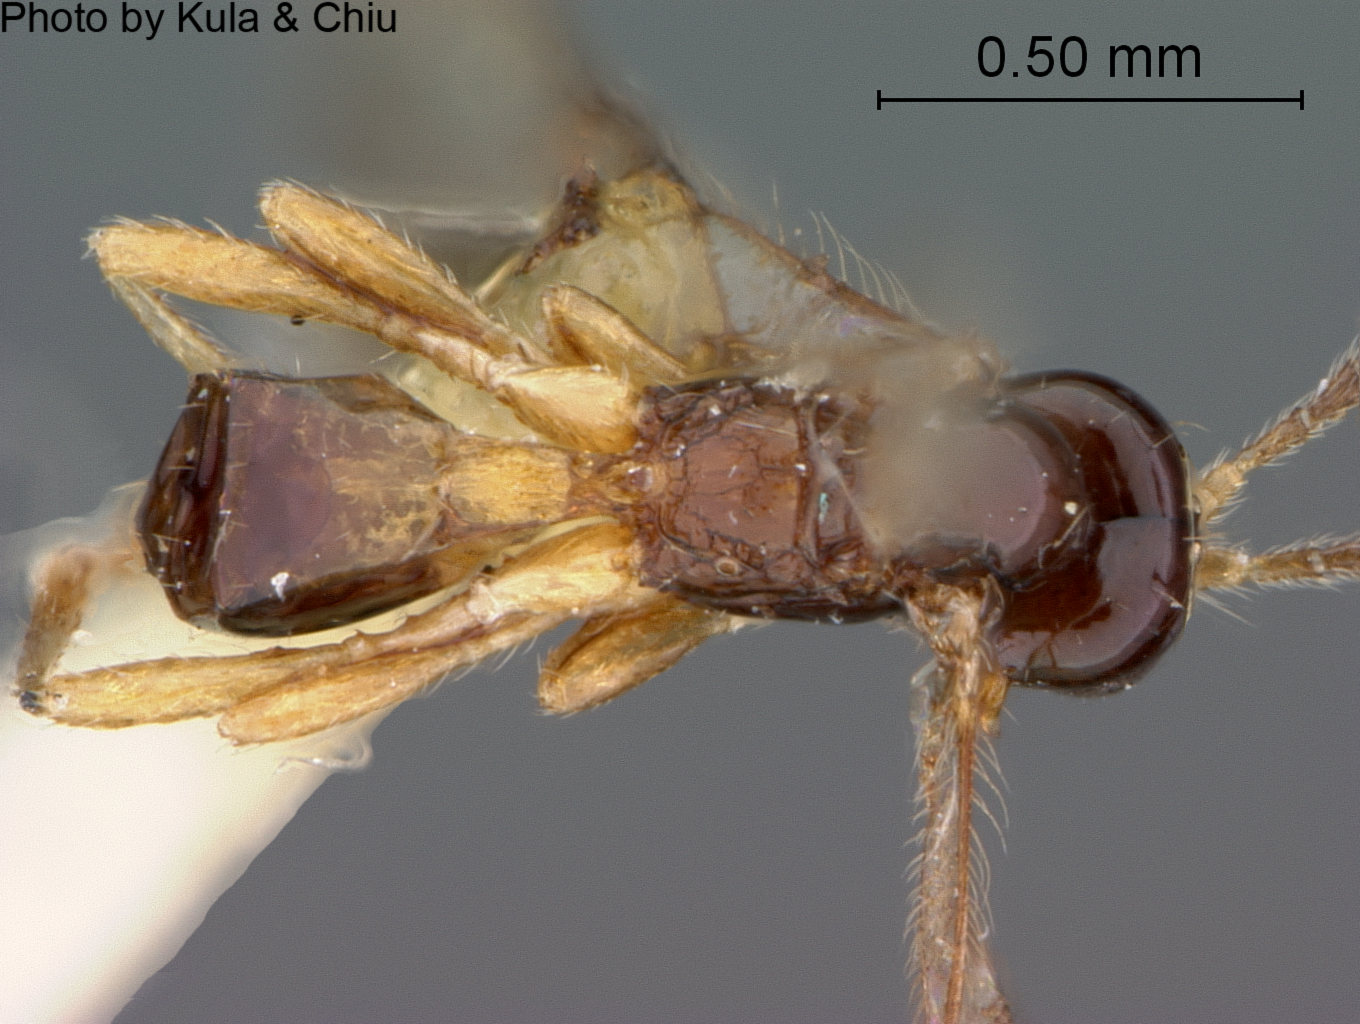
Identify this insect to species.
Aspilota capitata
